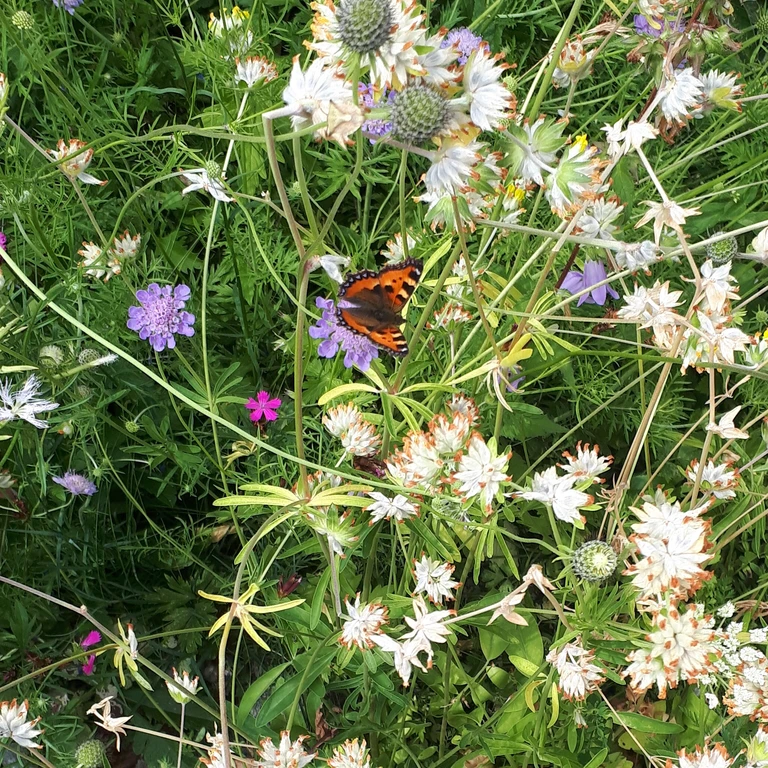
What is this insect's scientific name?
Aglais urticae
